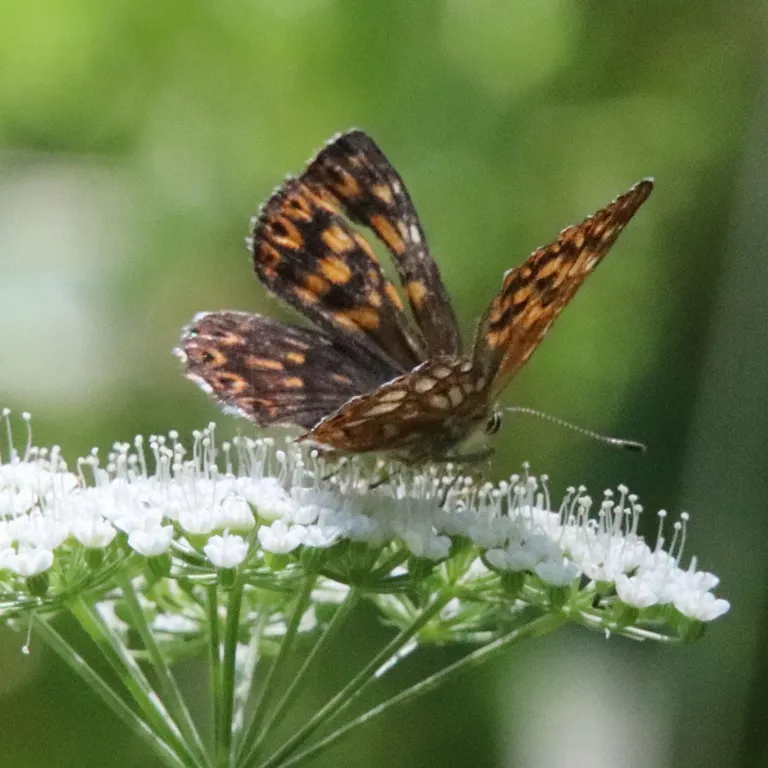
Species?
Hamearis lucina
